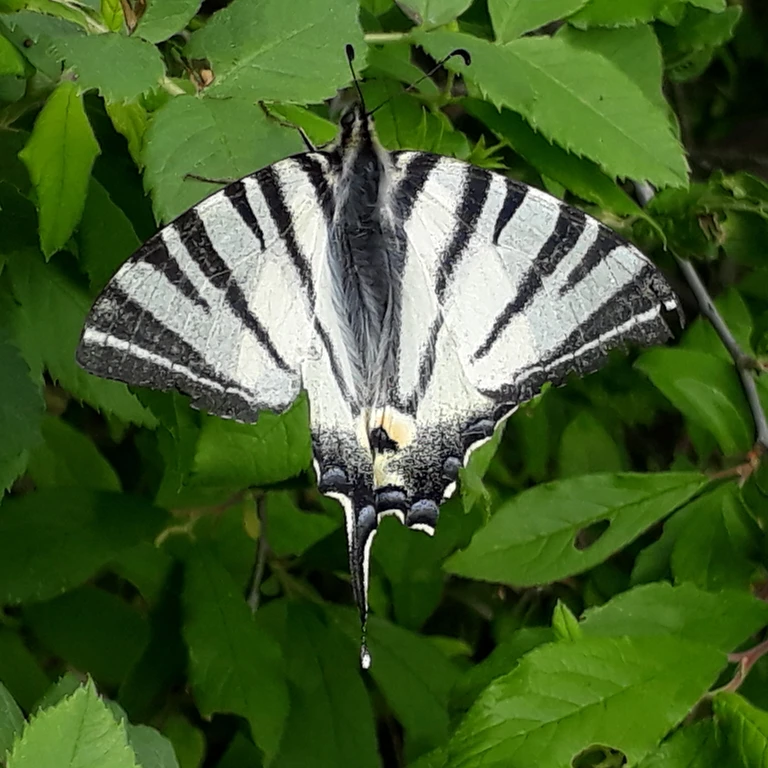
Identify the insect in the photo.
Iphiclides podalirius
